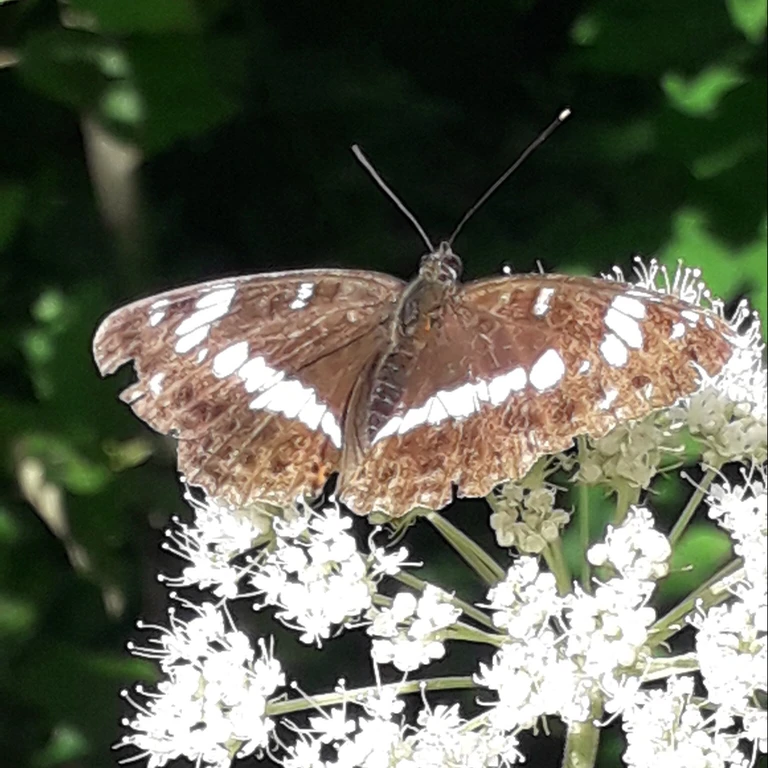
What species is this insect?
Limenitis camilla (also Ladoga camilla)
